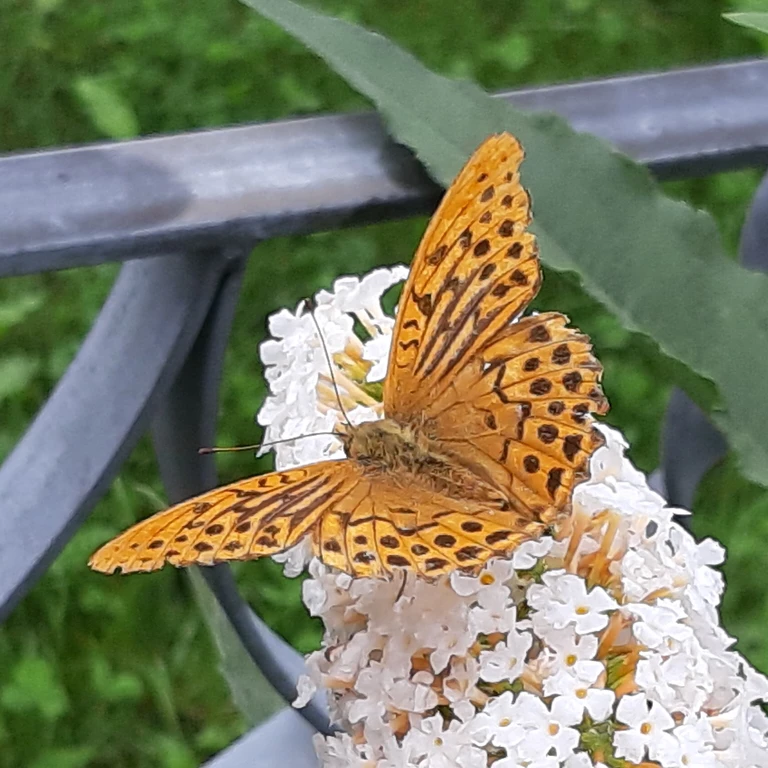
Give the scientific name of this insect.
Argynnis paphia
